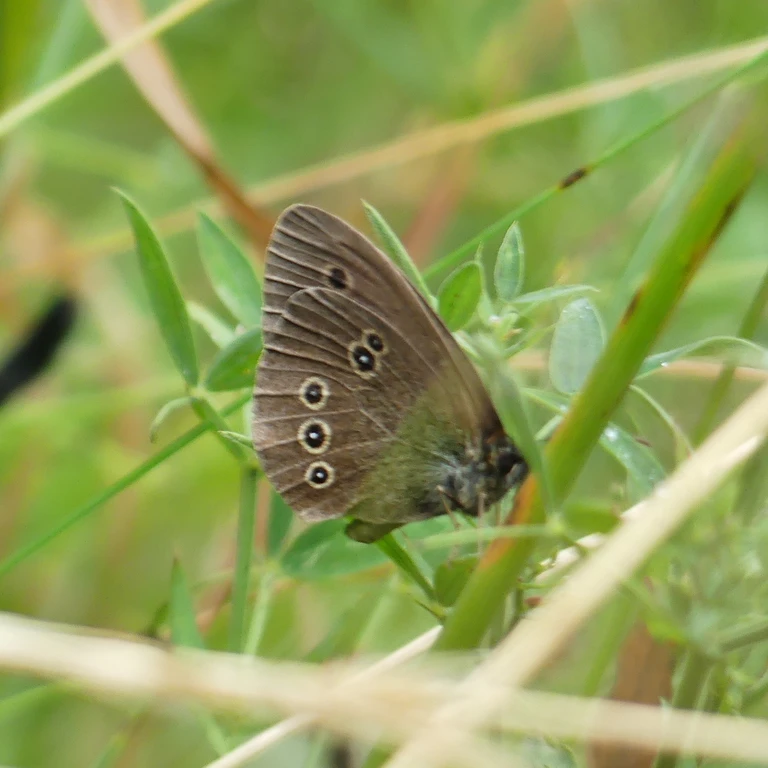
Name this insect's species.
Aphantopus hyperantus
